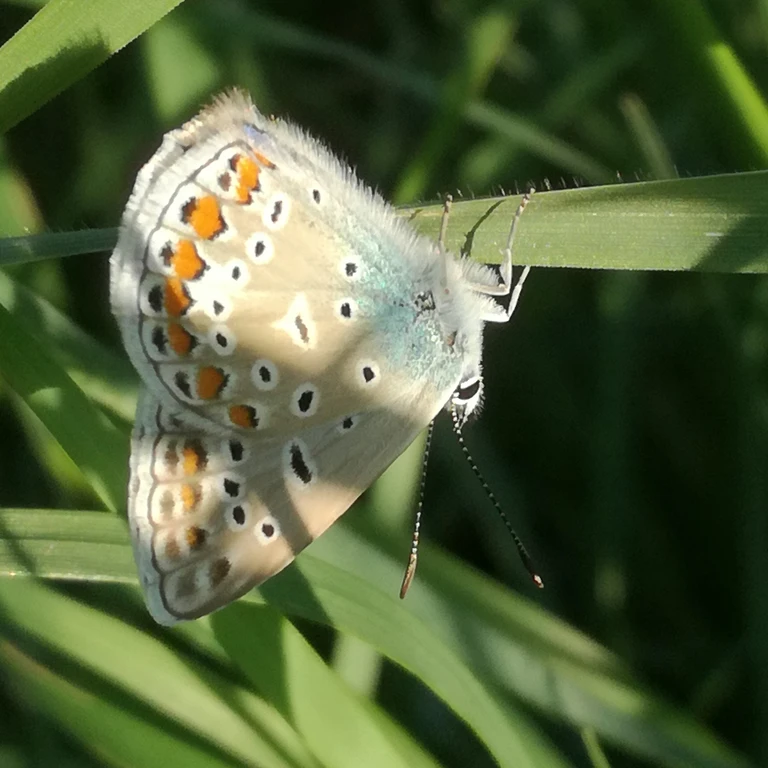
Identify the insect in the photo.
Polyommatus icarus
